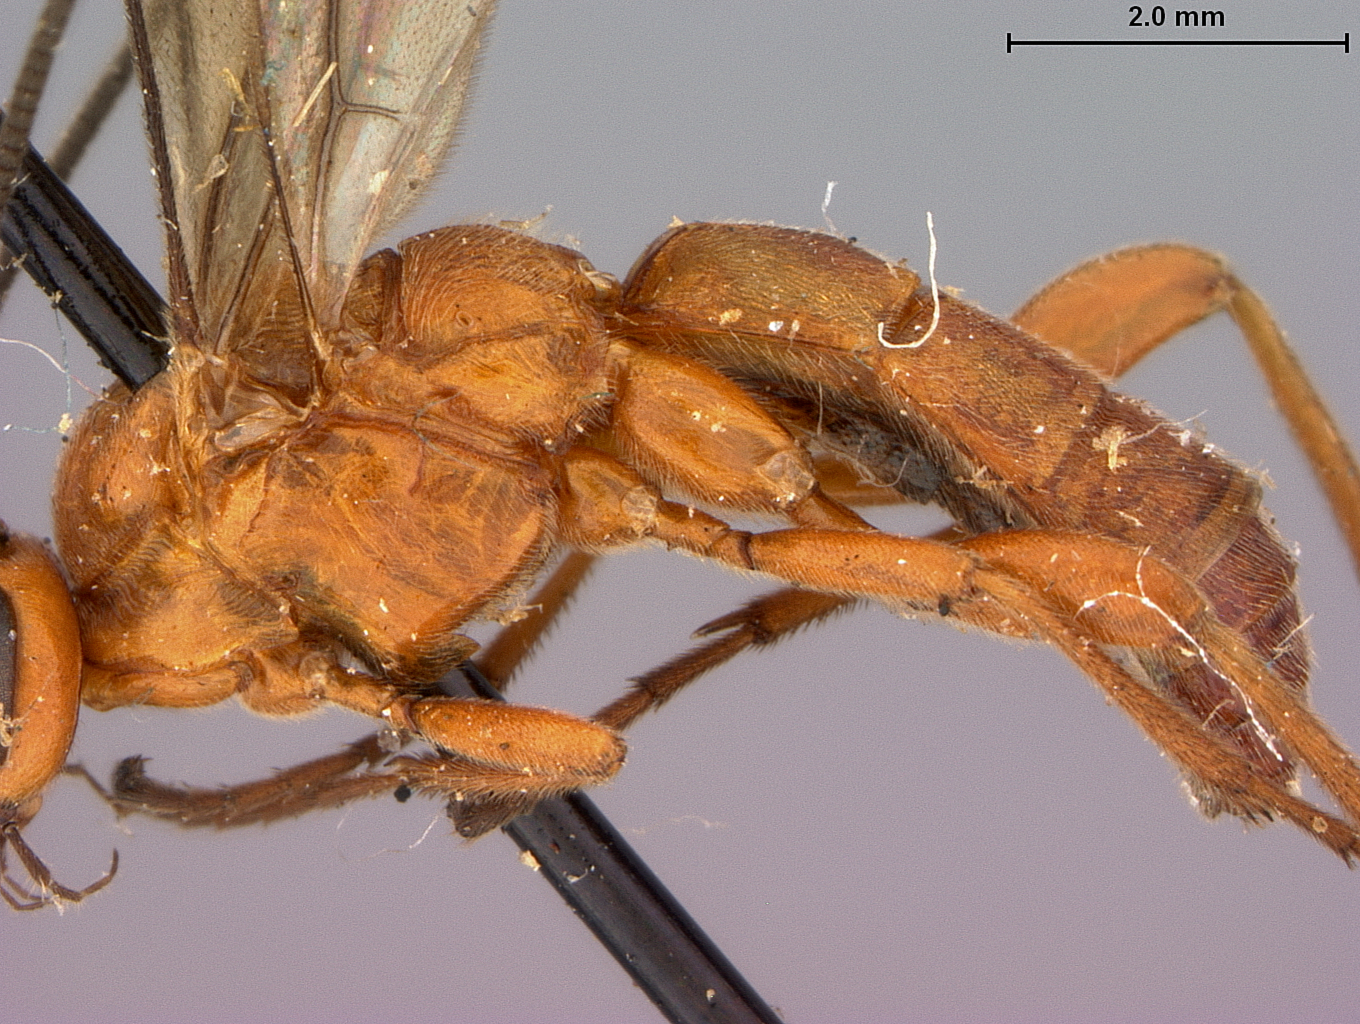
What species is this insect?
Rogas mandibularis
